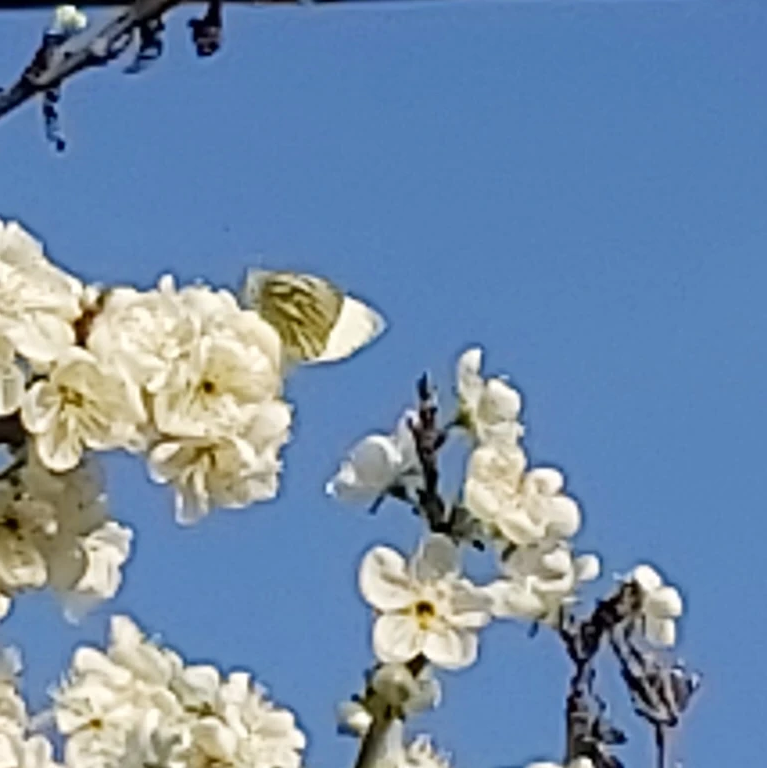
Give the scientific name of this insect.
Pieris napi
